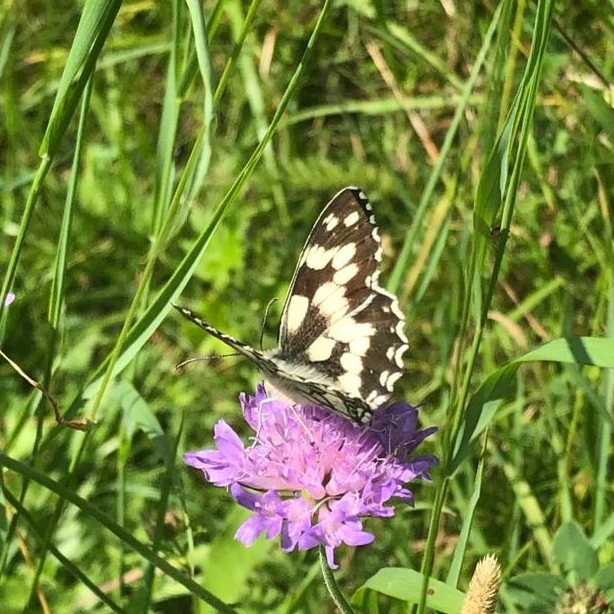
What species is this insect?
Melanargia galathea
